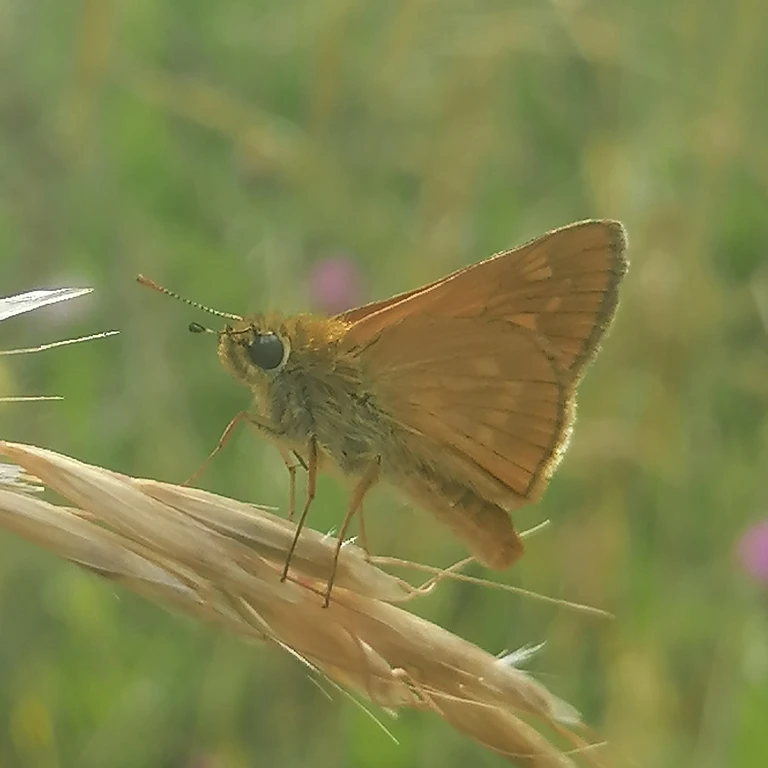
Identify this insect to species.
Ochlodes sylvanus (also Ochlodes venata)
